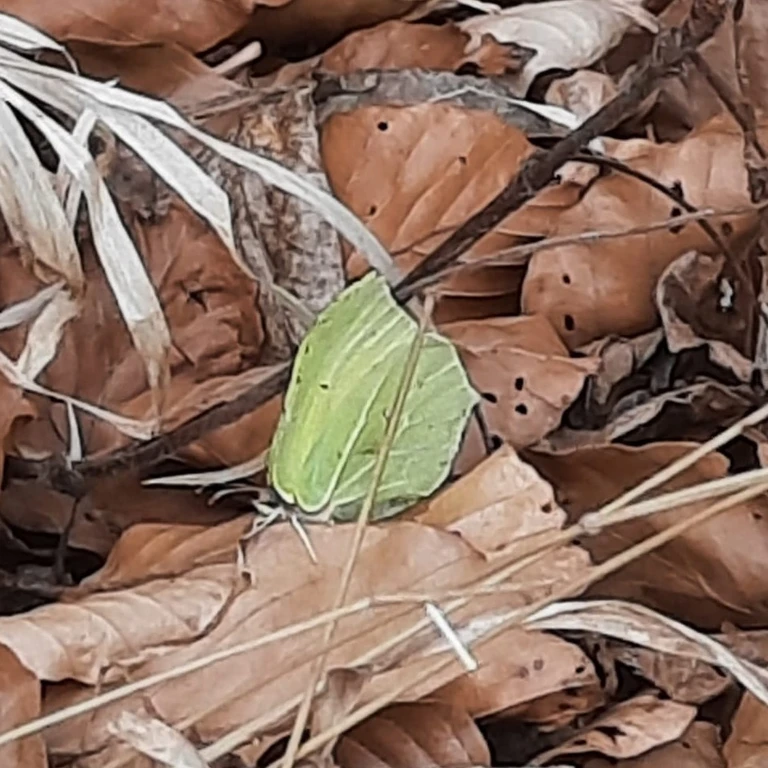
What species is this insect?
Gonepteryx rhamni
